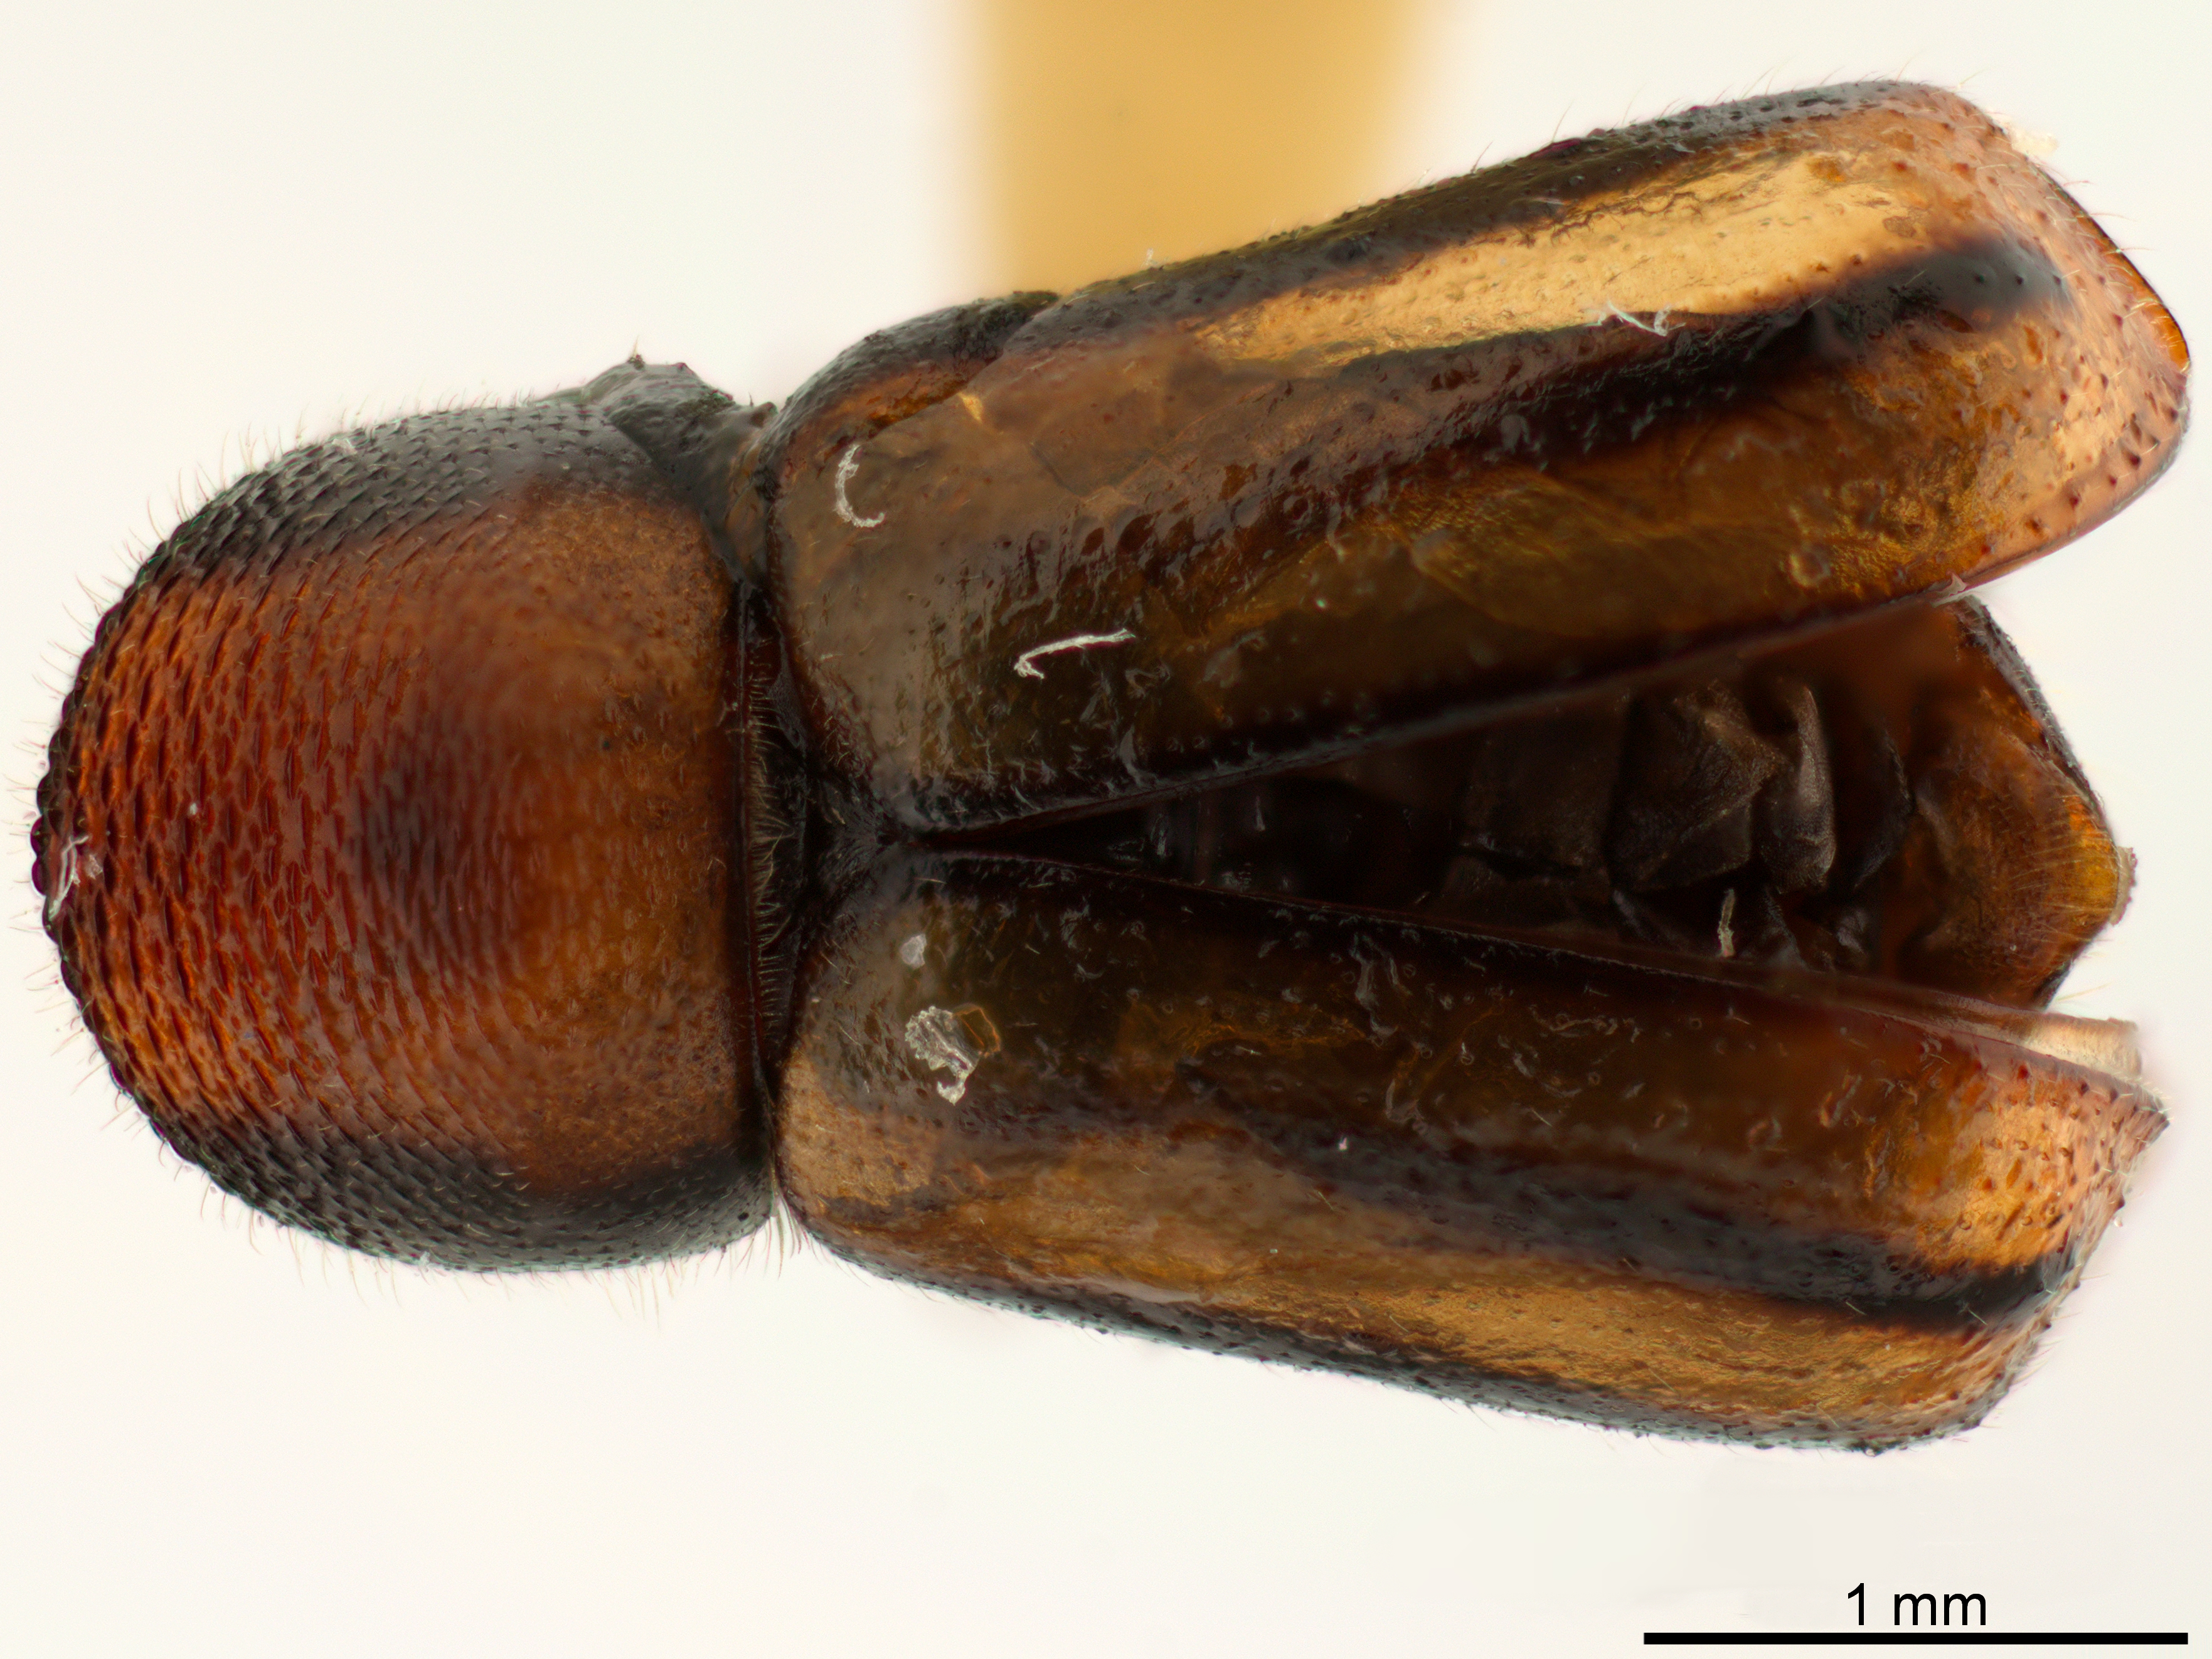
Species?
Trypodendron niponicum
